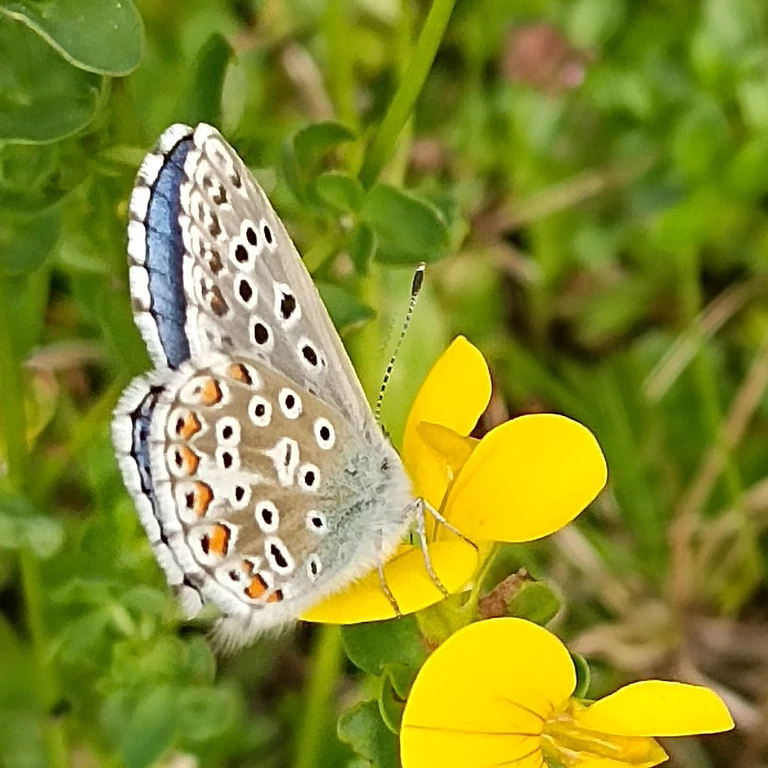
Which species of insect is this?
Lysandra bellargus
